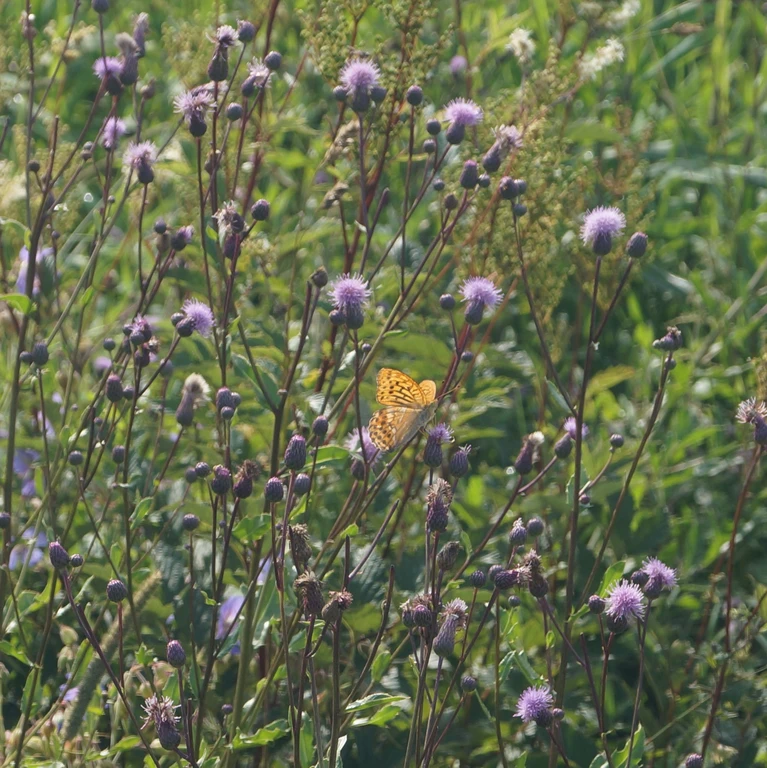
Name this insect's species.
Argynnis paphia
